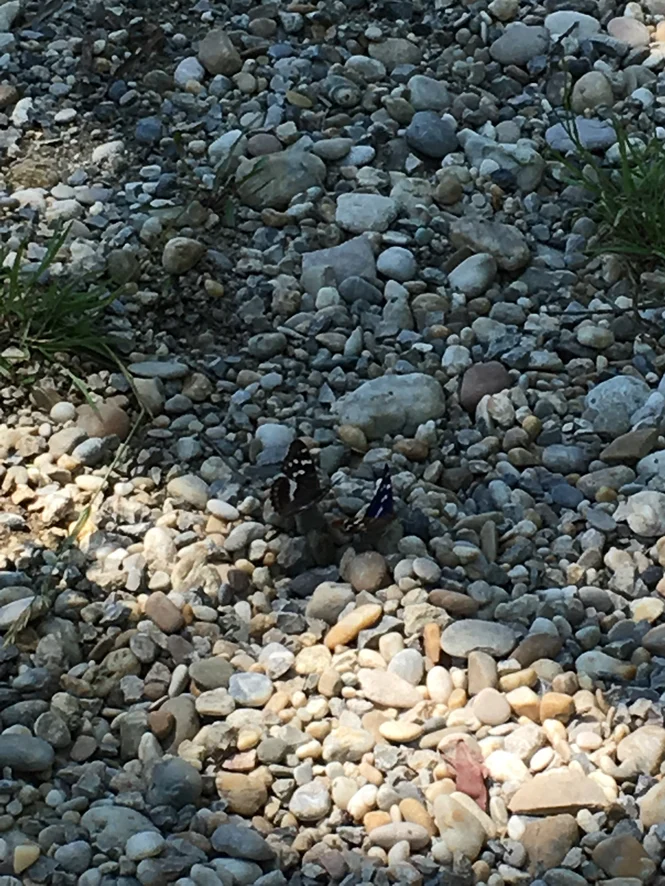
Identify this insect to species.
Apatura ilia
